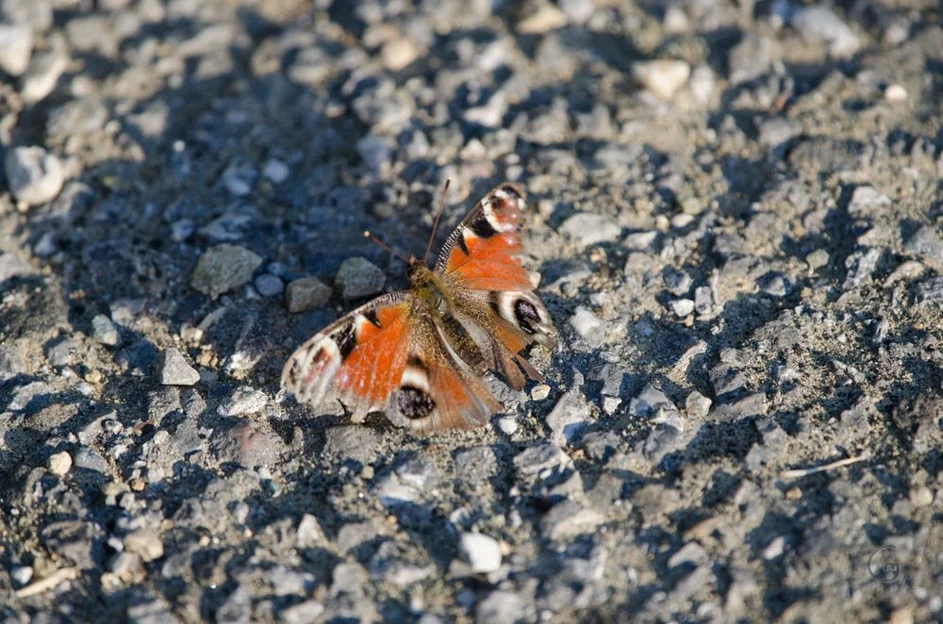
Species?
Aglais io
